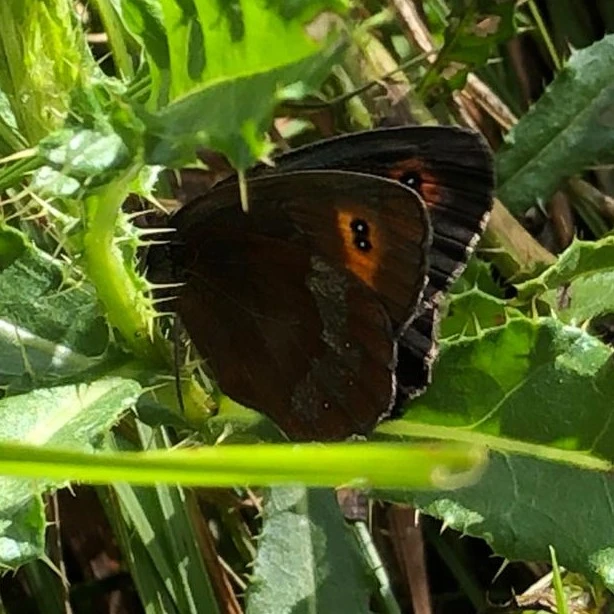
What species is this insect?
Erebia aethiops
